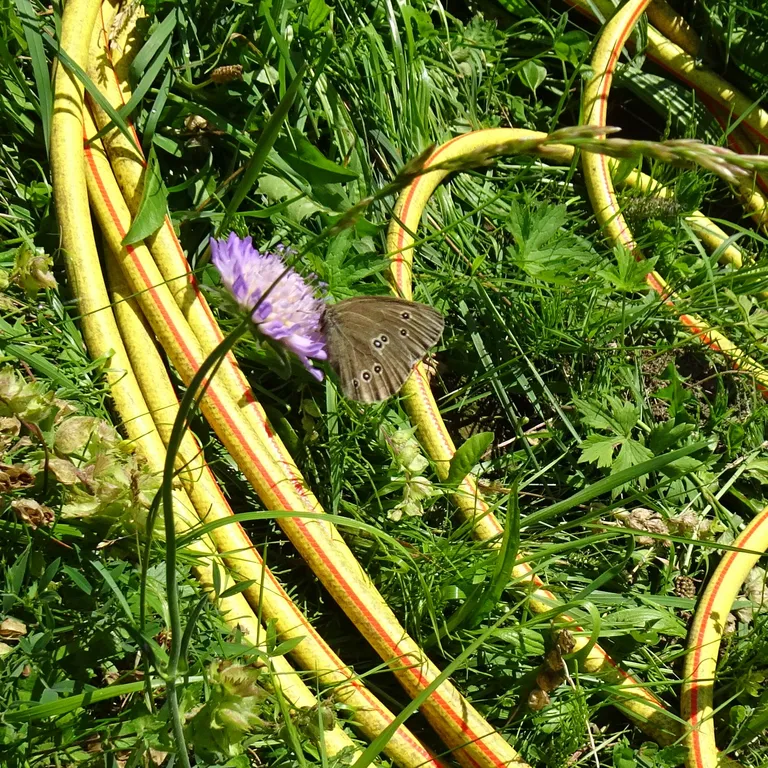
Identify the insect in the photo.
Aphantopus hyperantus
